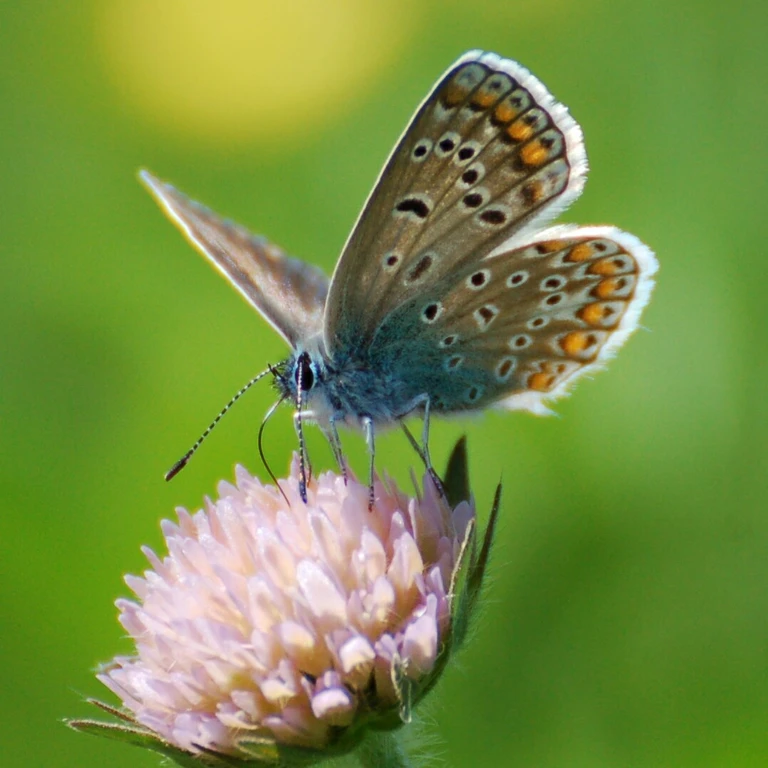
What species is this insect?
Polyommatus icarus
